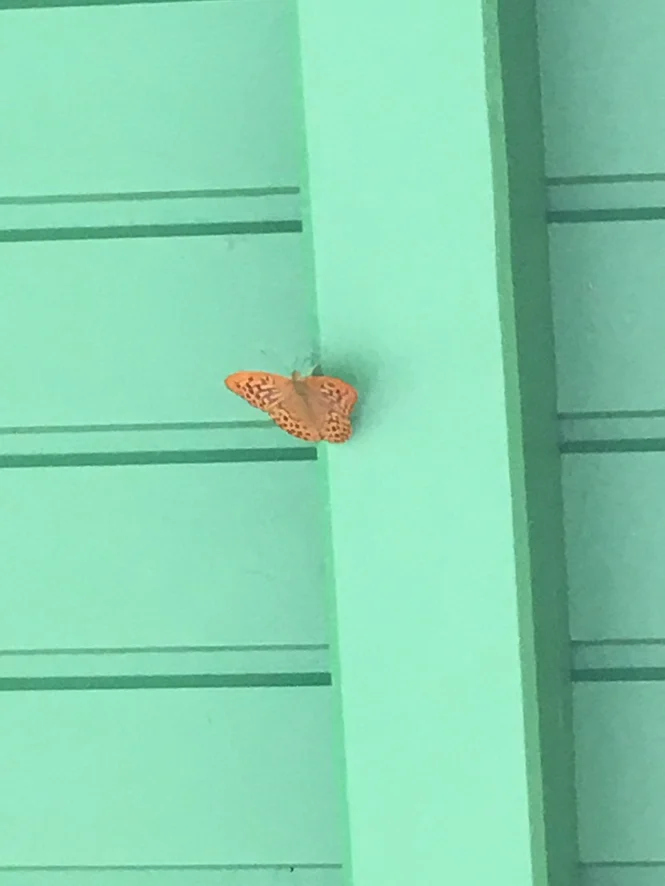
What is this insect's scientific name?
Argynnis paphia
